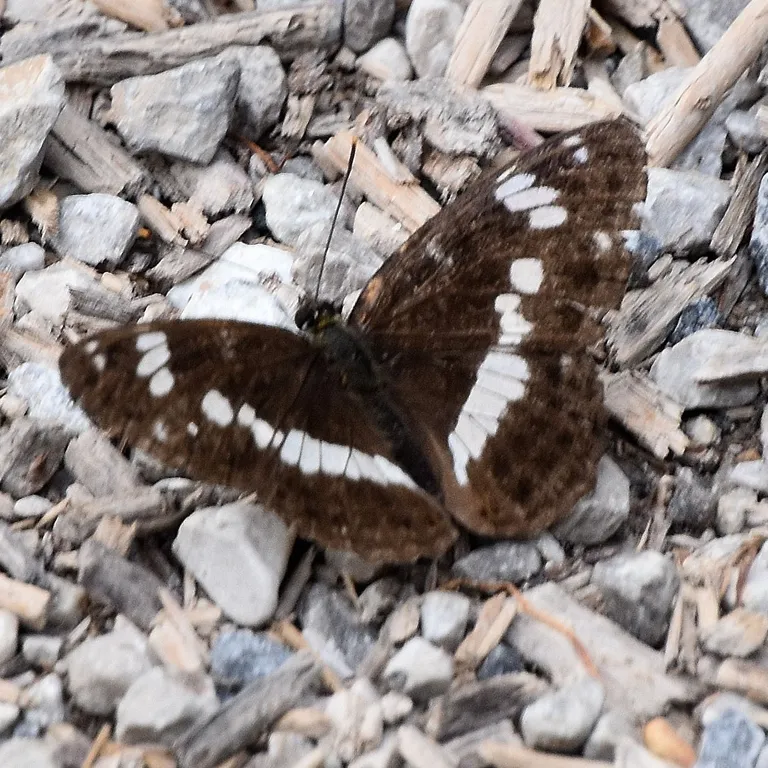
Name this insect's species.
Limenitis camilla (also Ladoga camilla)
